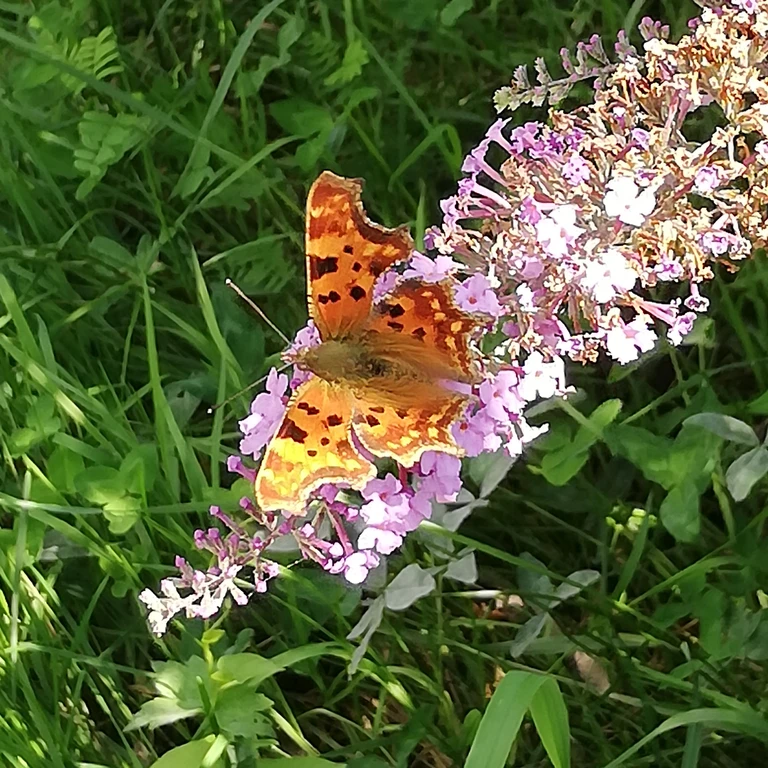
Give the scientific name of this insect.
Polygonia c-album
